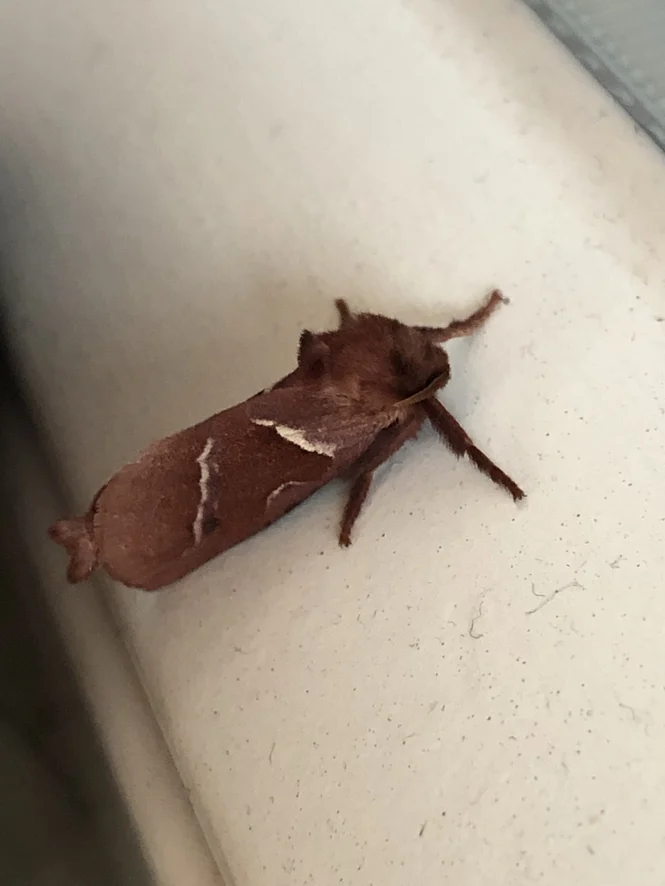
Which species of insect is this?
Triodia sylvina
